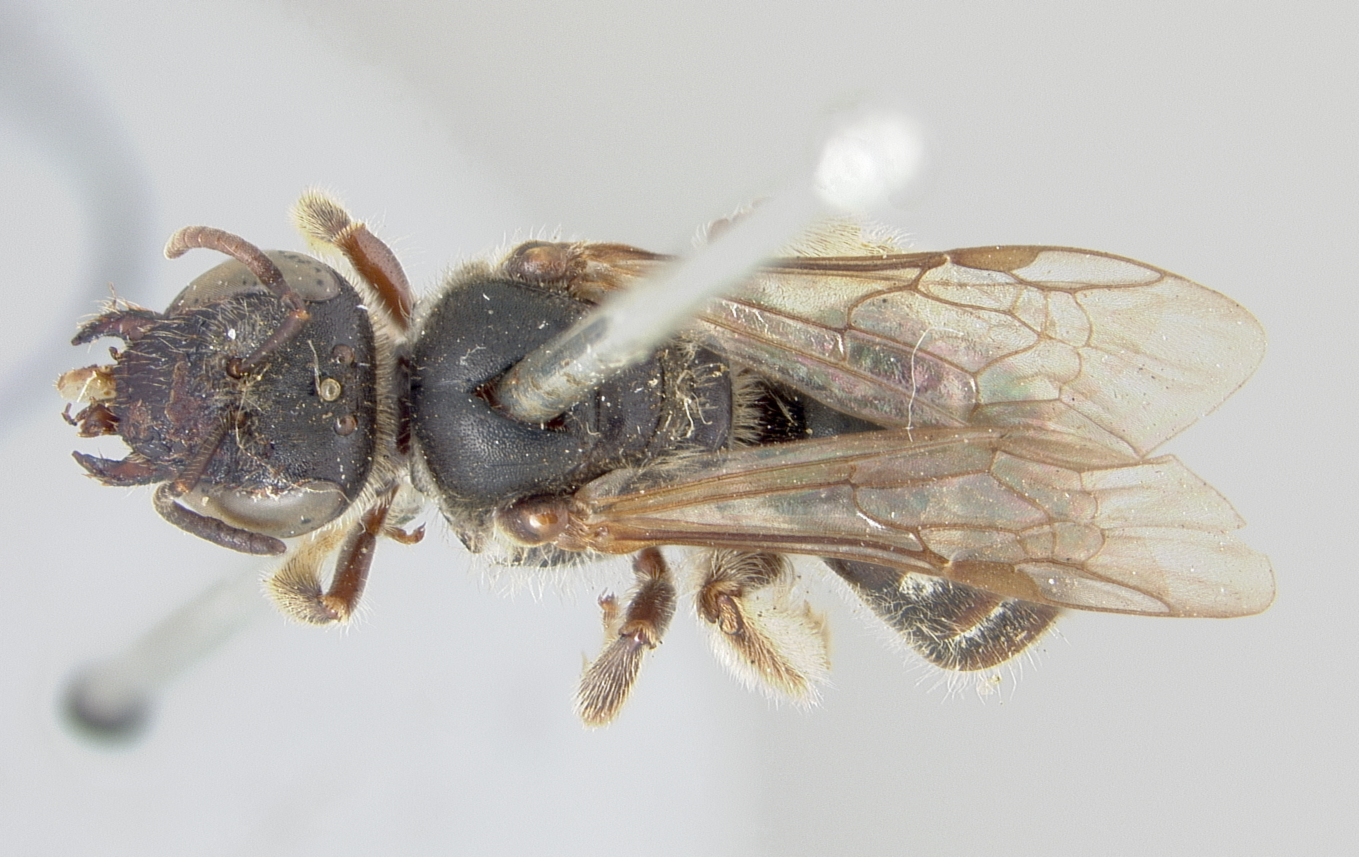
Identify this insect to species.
Halictus instabilis
